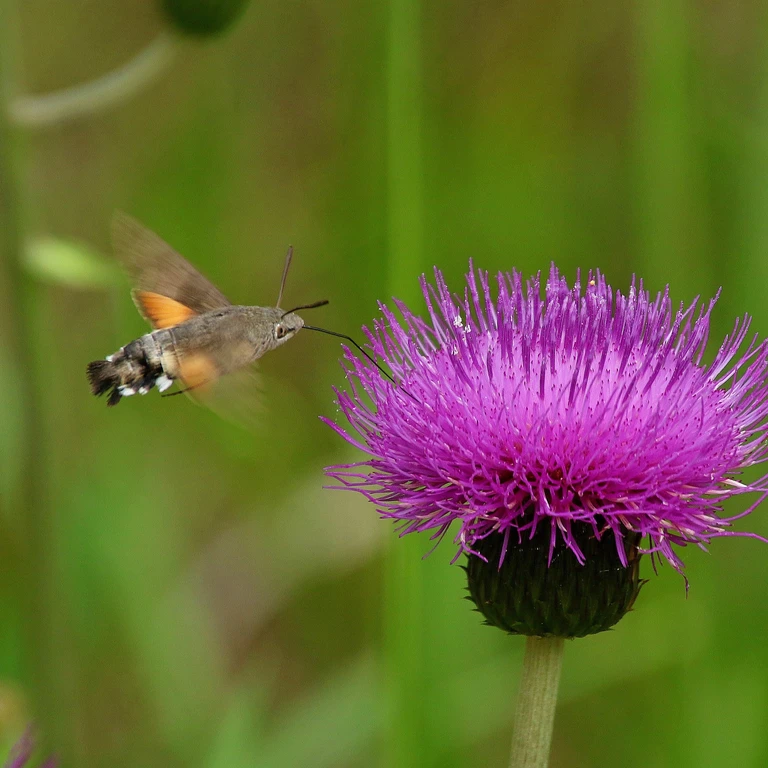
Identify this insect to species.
Macroglossum stellatarum
